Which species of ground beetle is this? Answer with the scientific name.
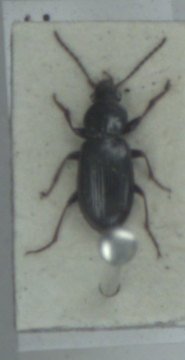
Pterostichus diligens
